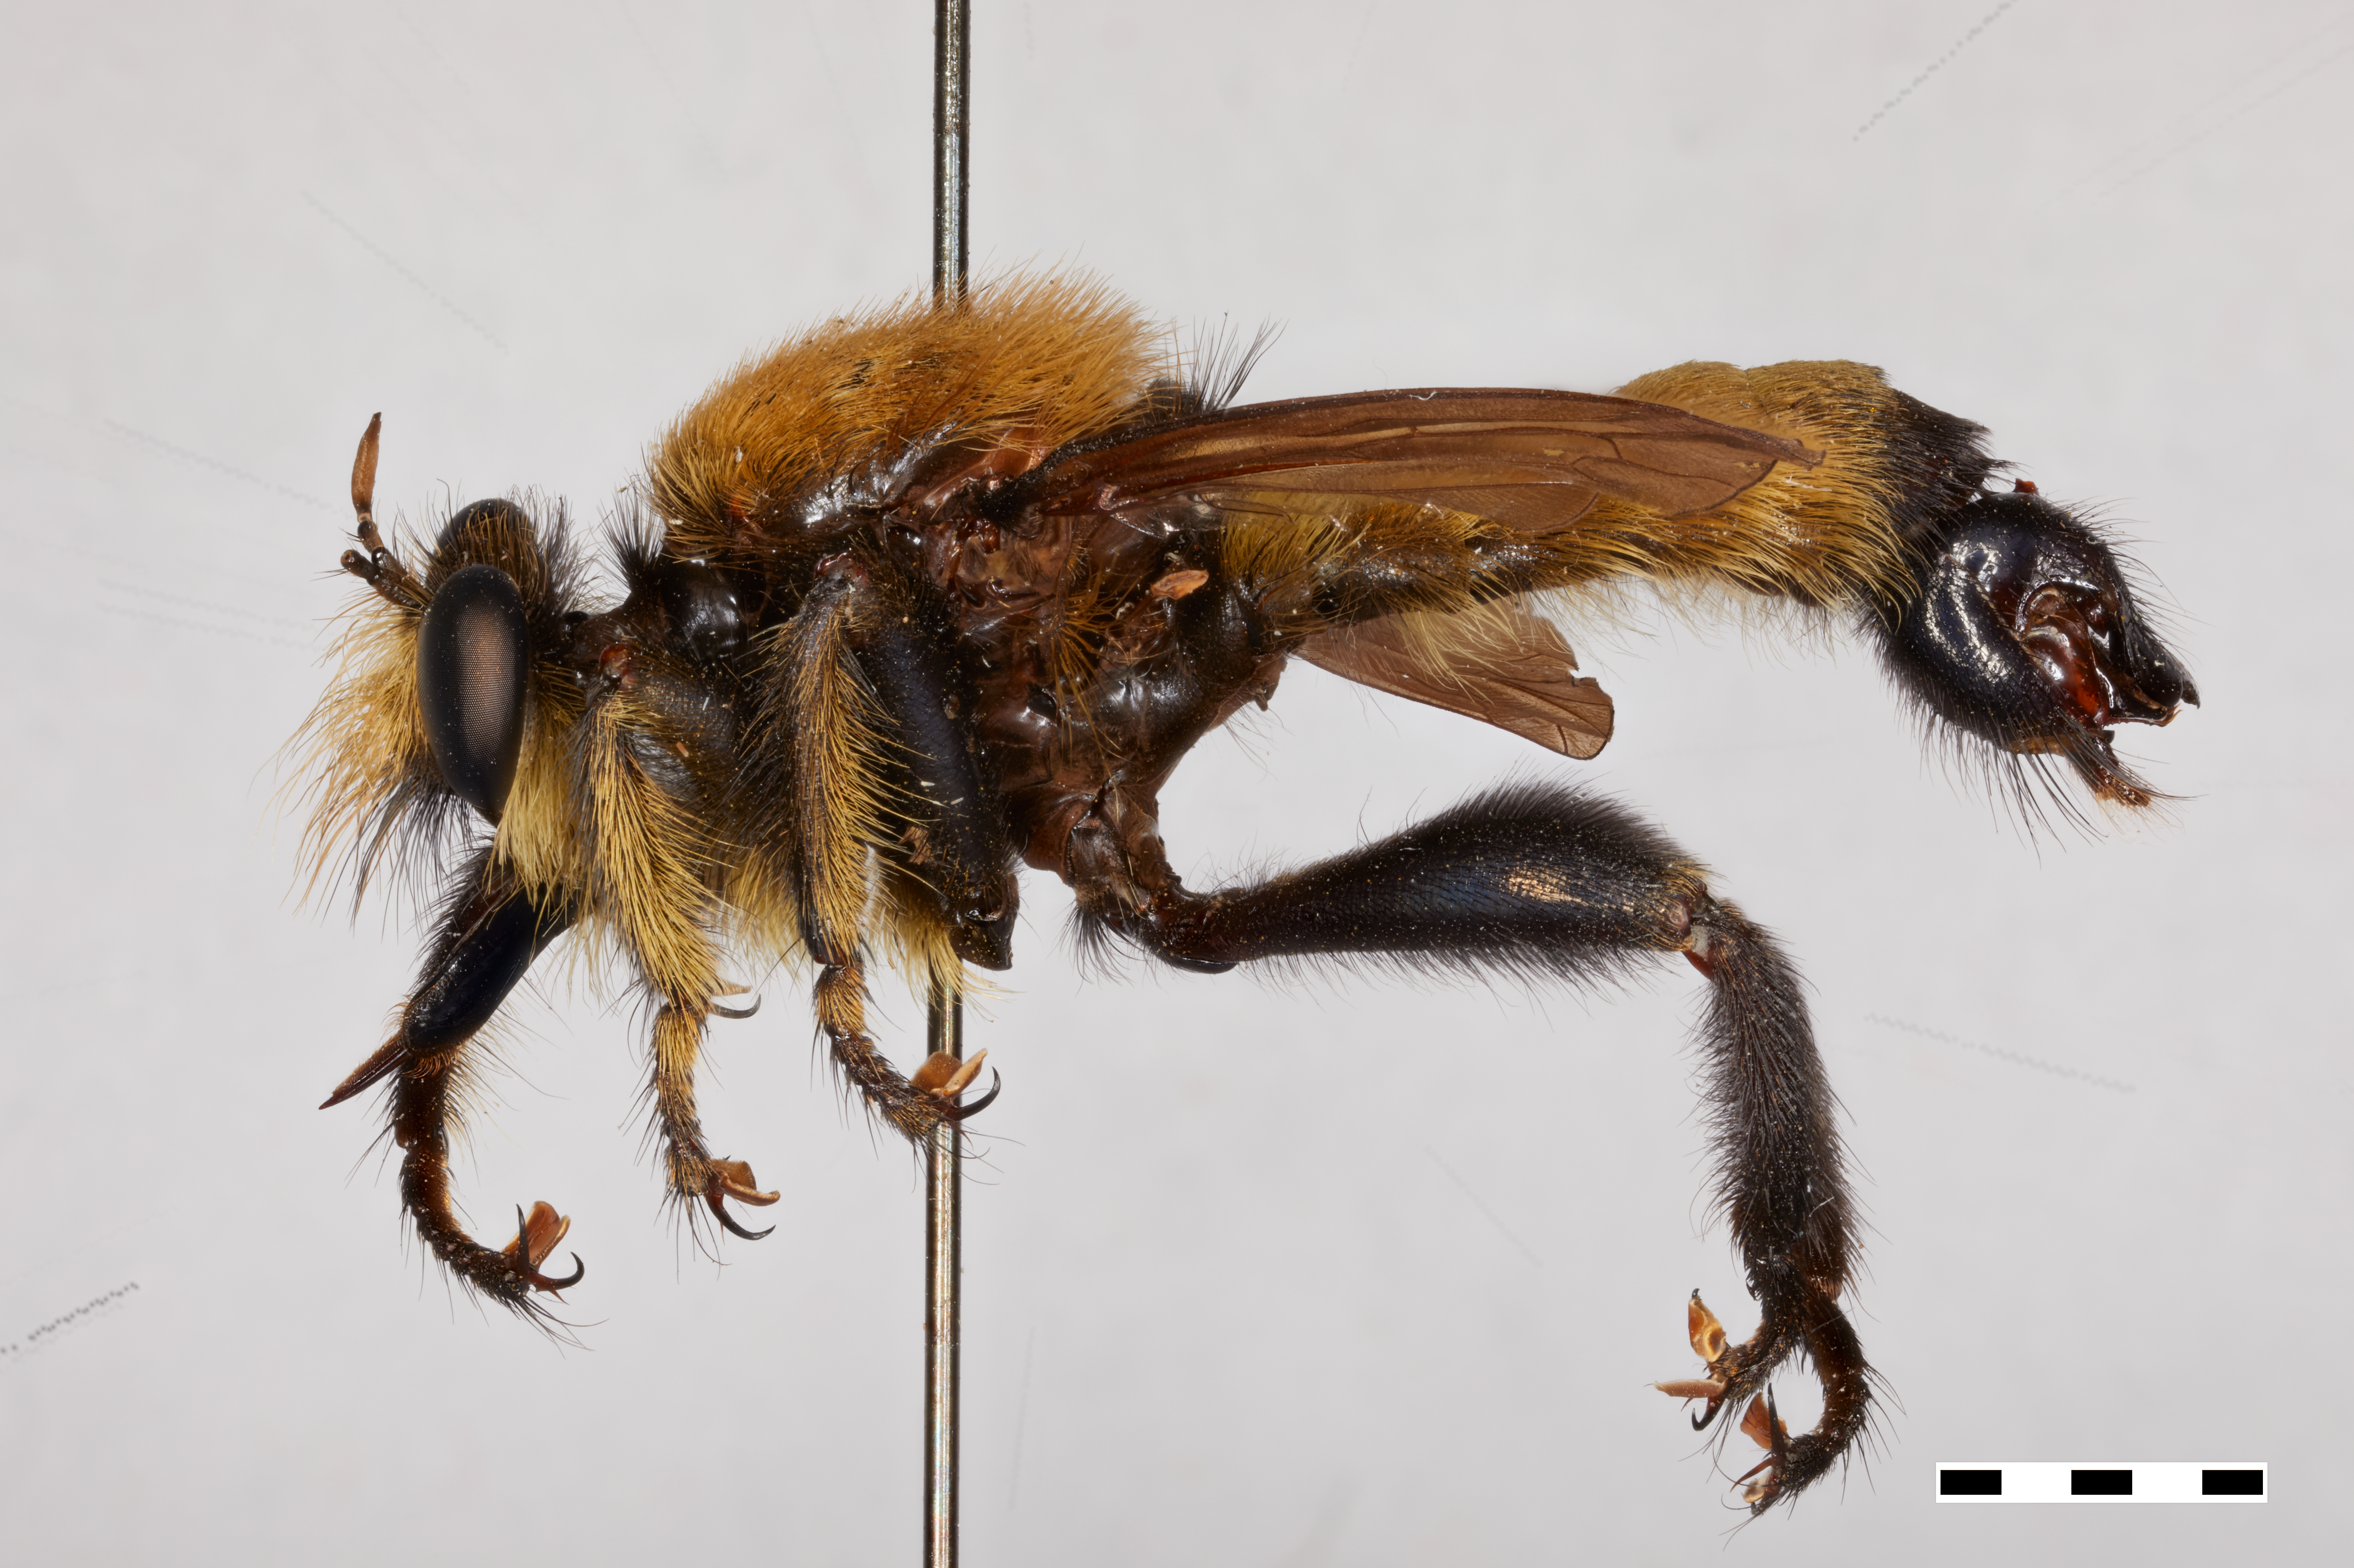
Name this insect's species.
Dasyllis champlainii
